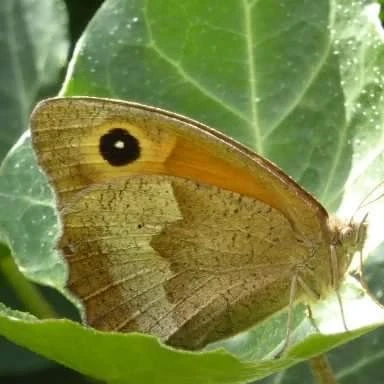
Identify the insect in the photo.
Maniola jurtina
